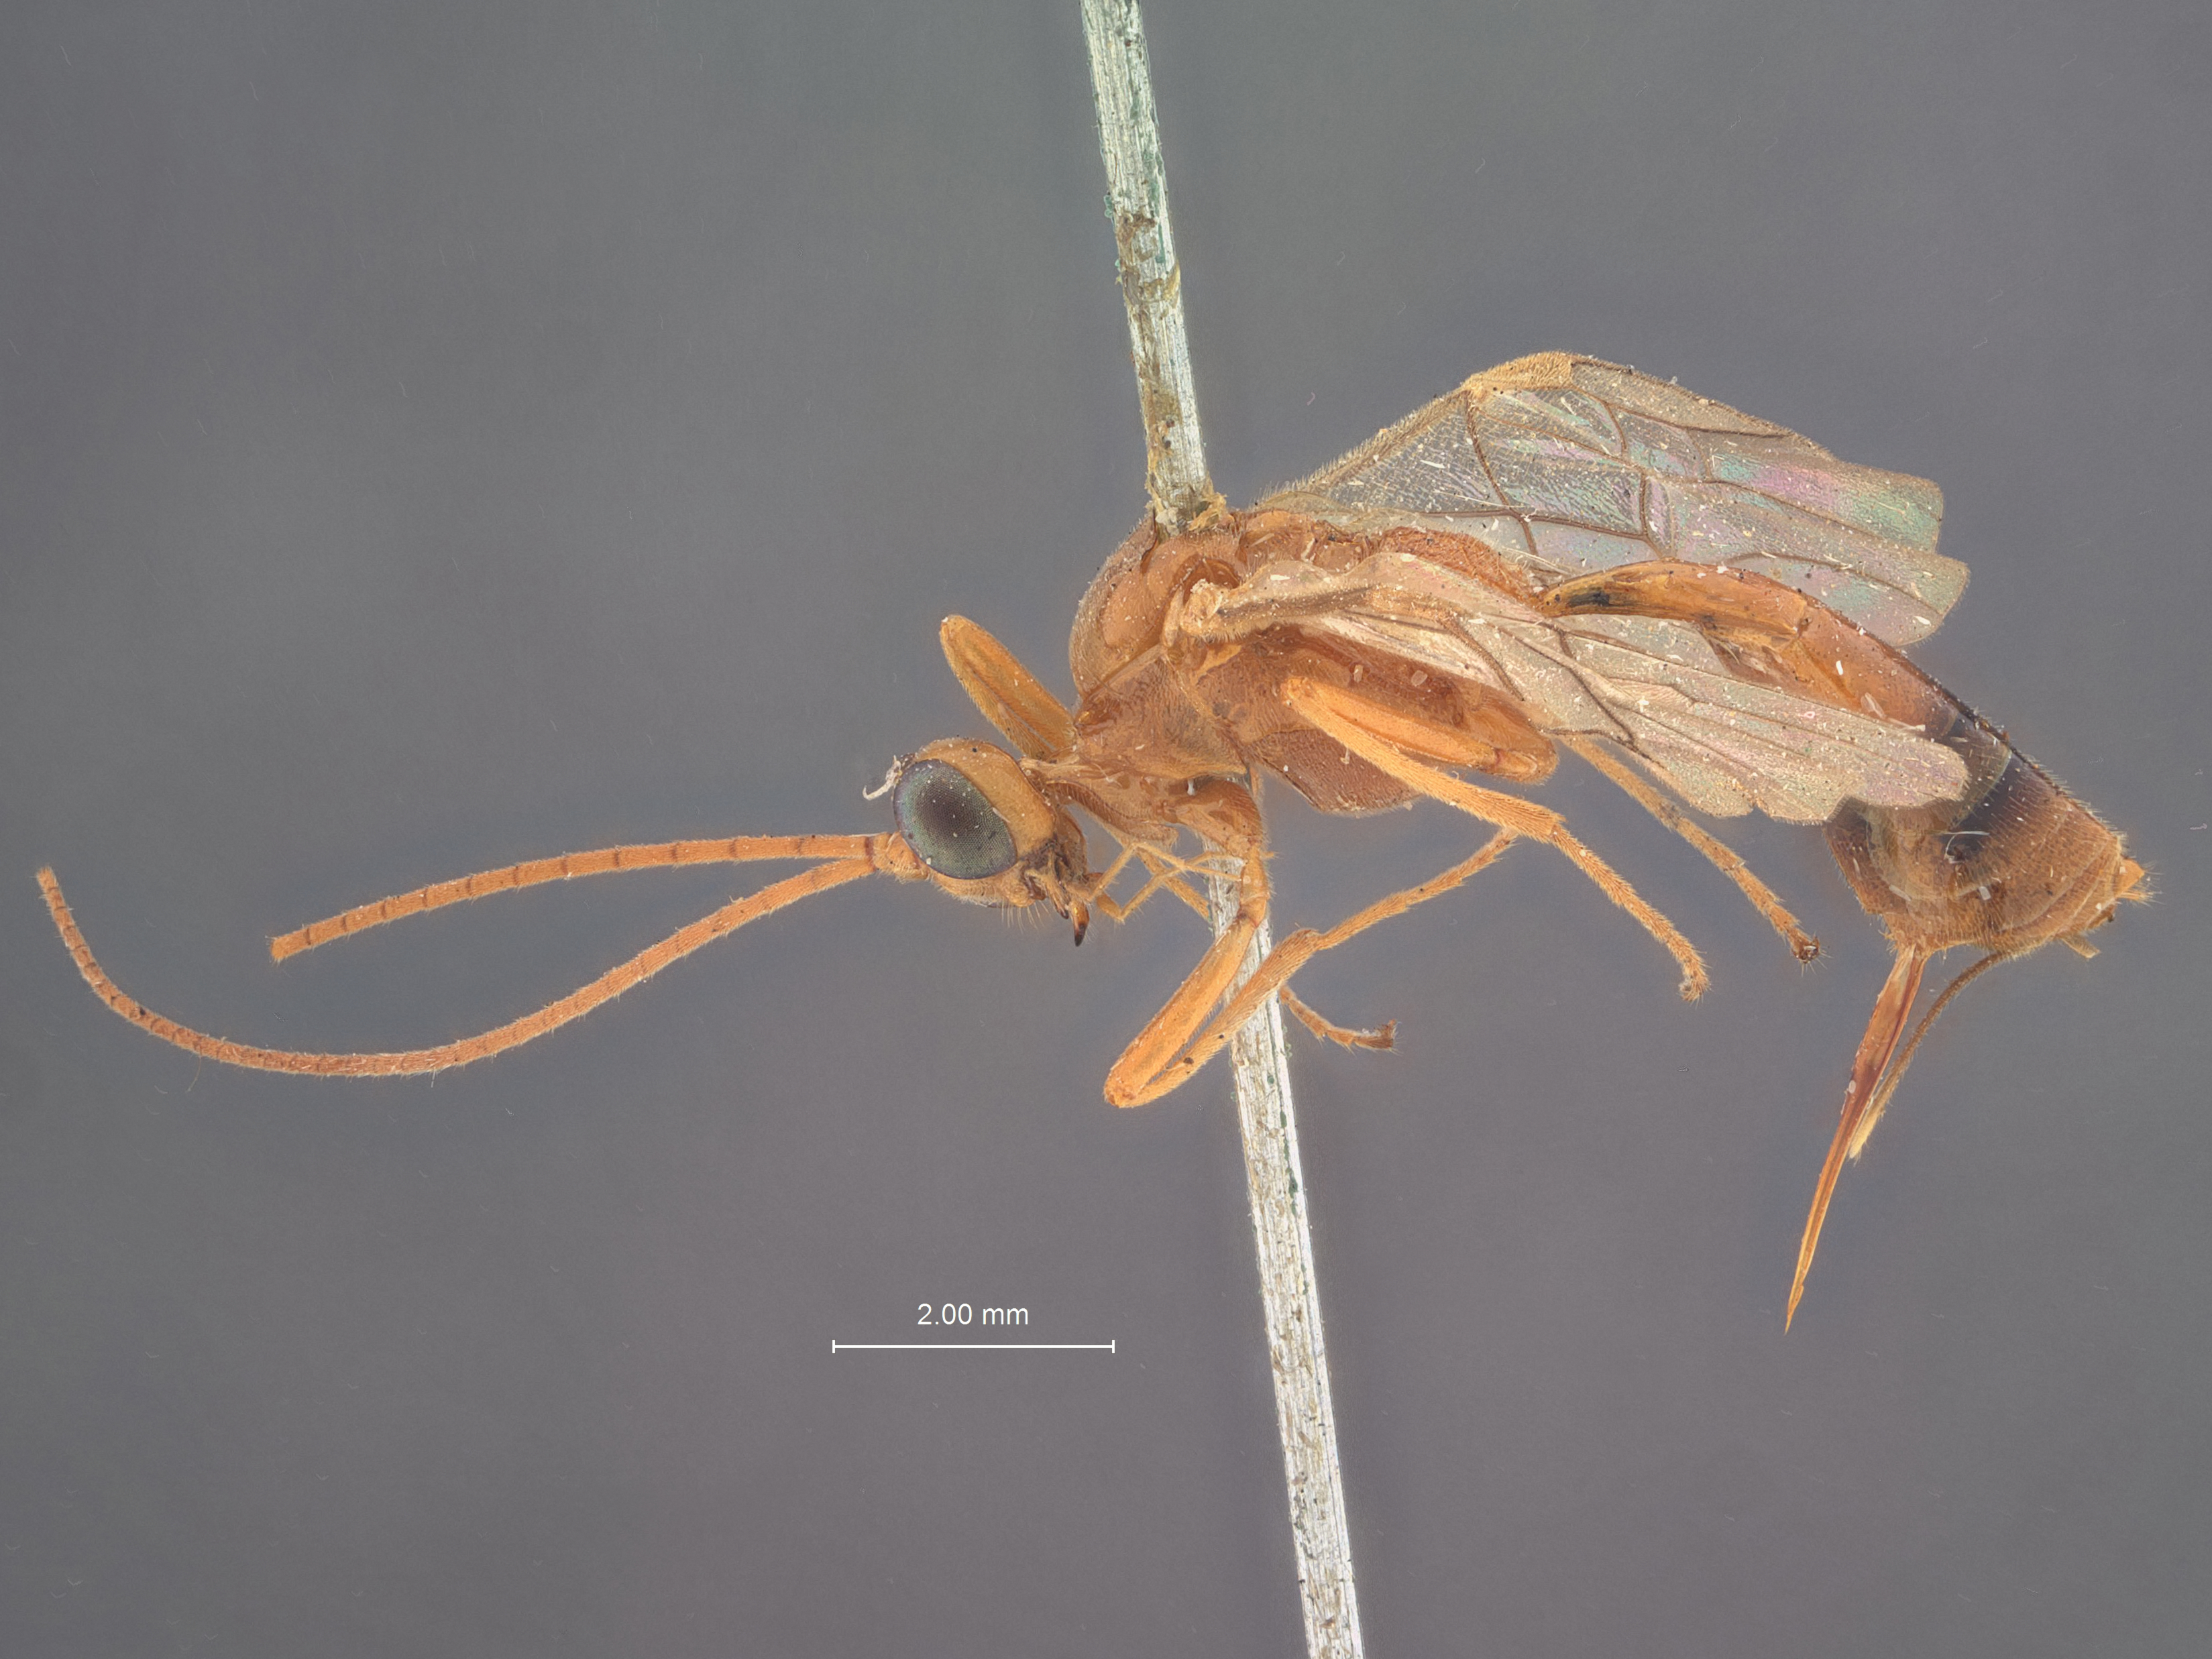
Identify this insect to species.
Meteorus maximus
